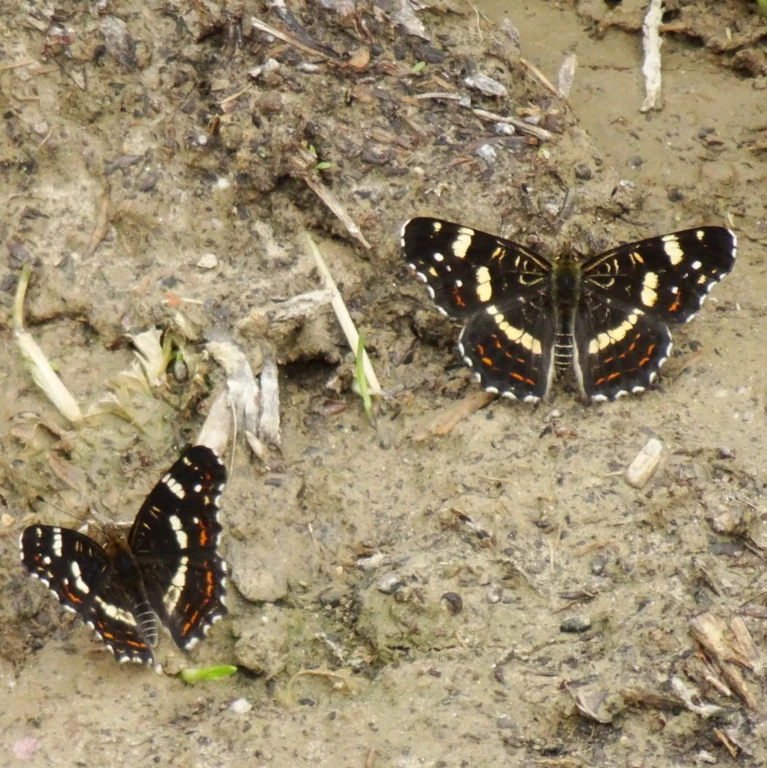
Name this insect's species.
Araschnia levana
